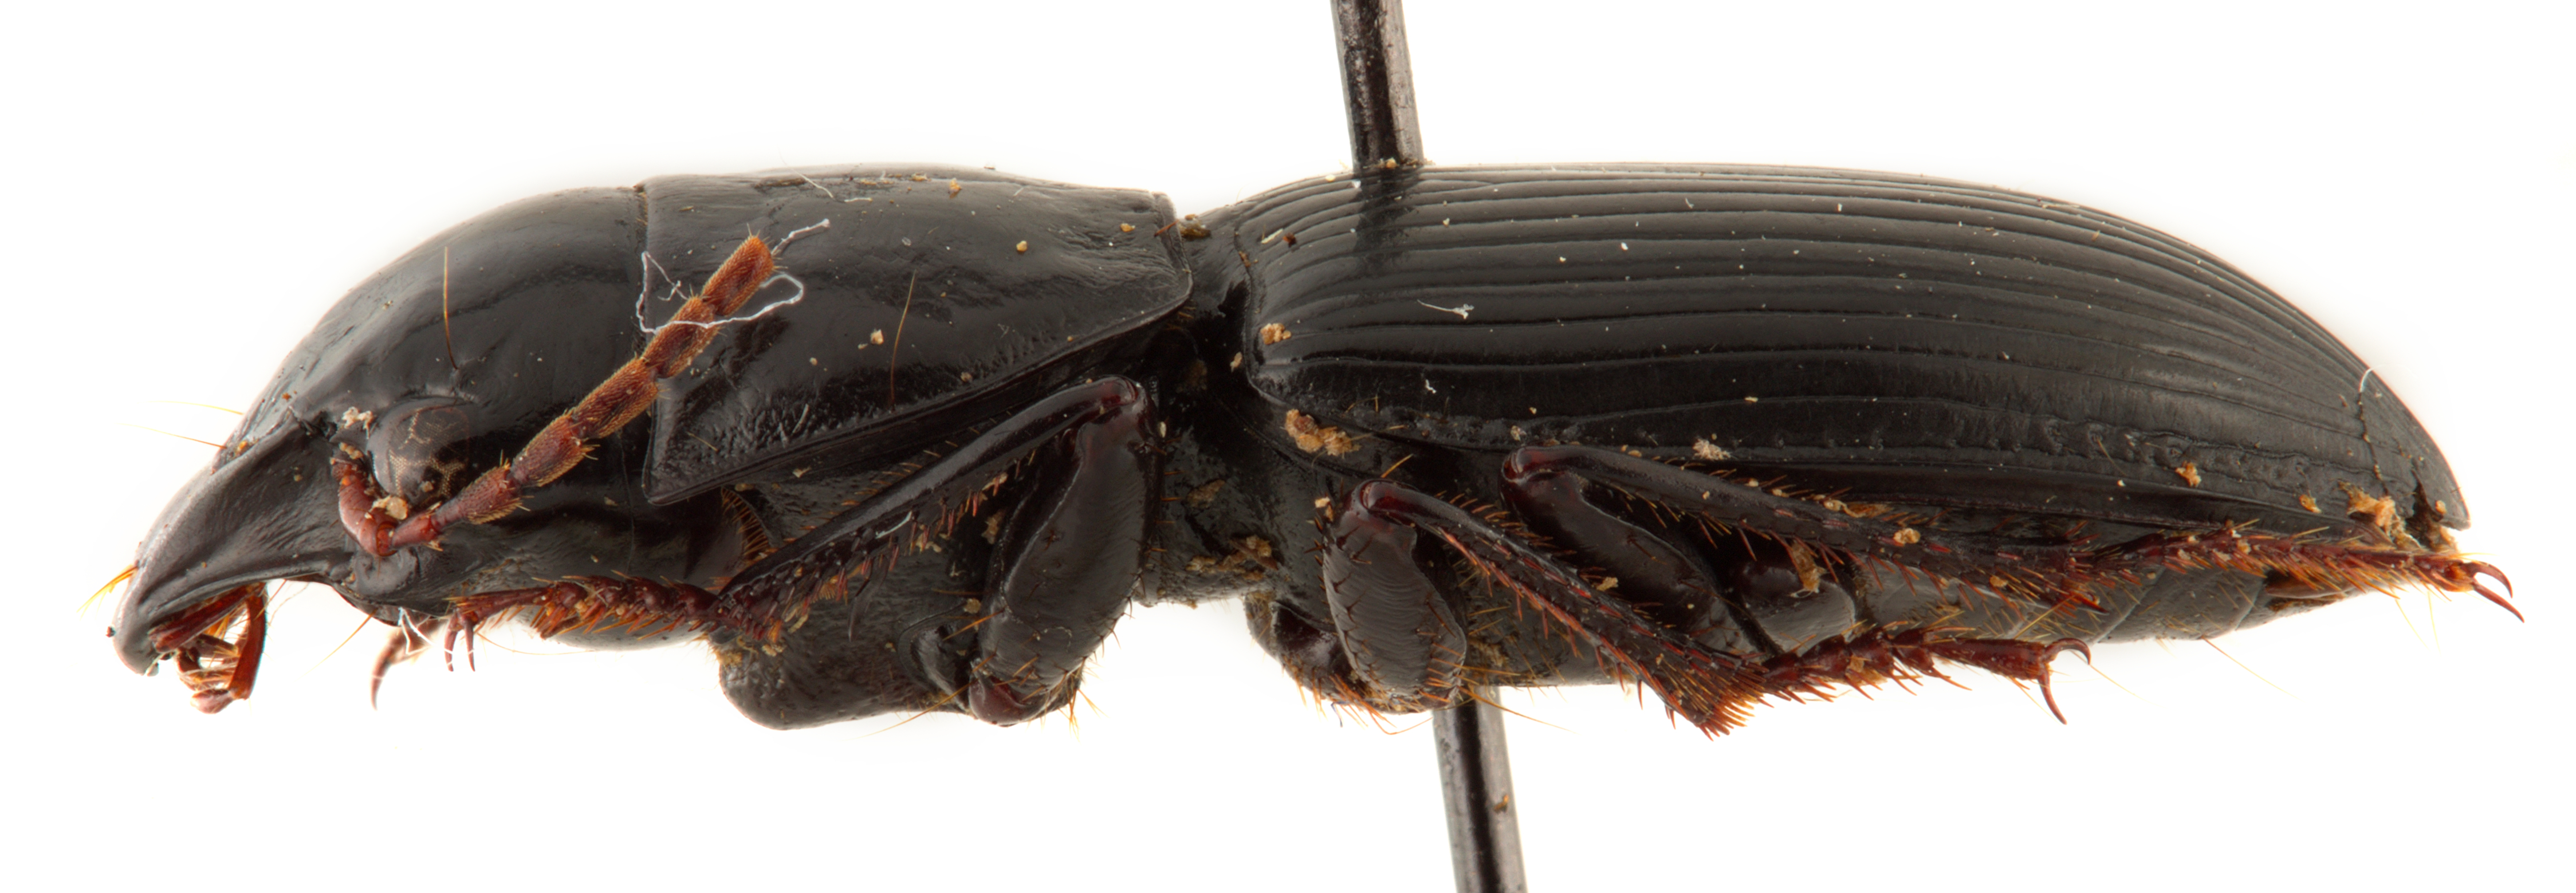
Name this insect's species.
Acinopus gutturosus
